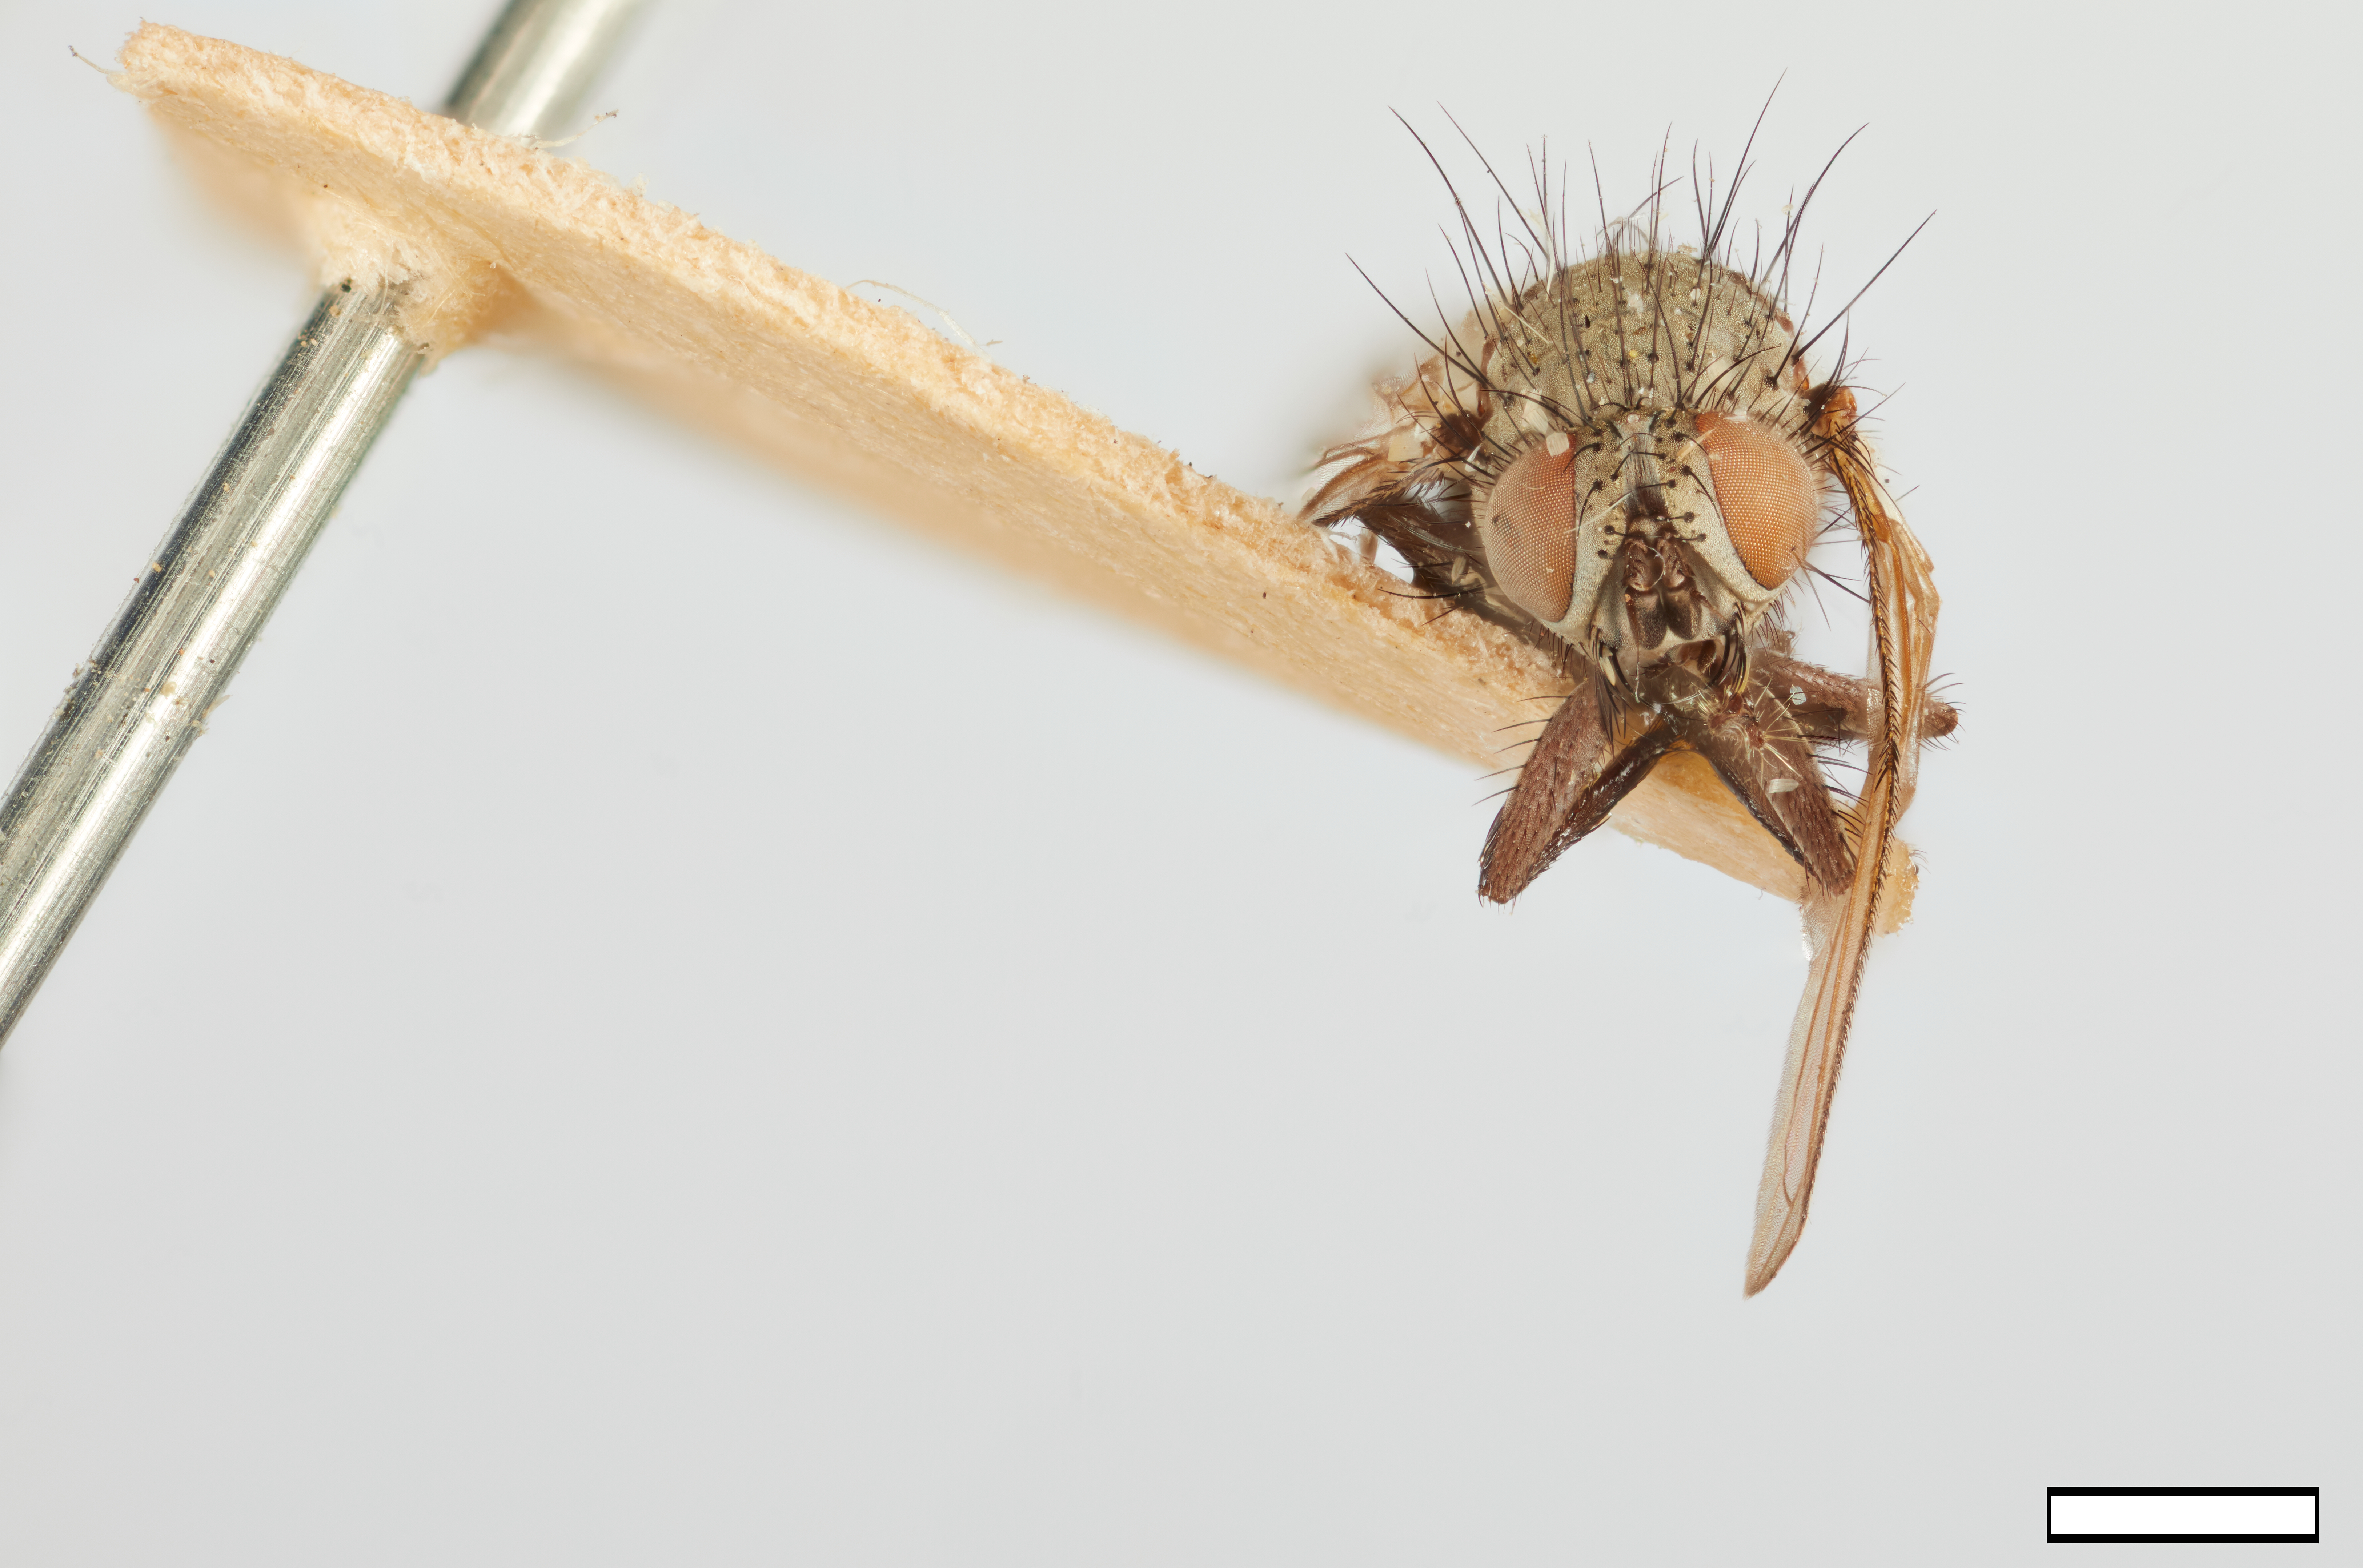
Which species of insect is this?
Psalidopteryx slossonae
